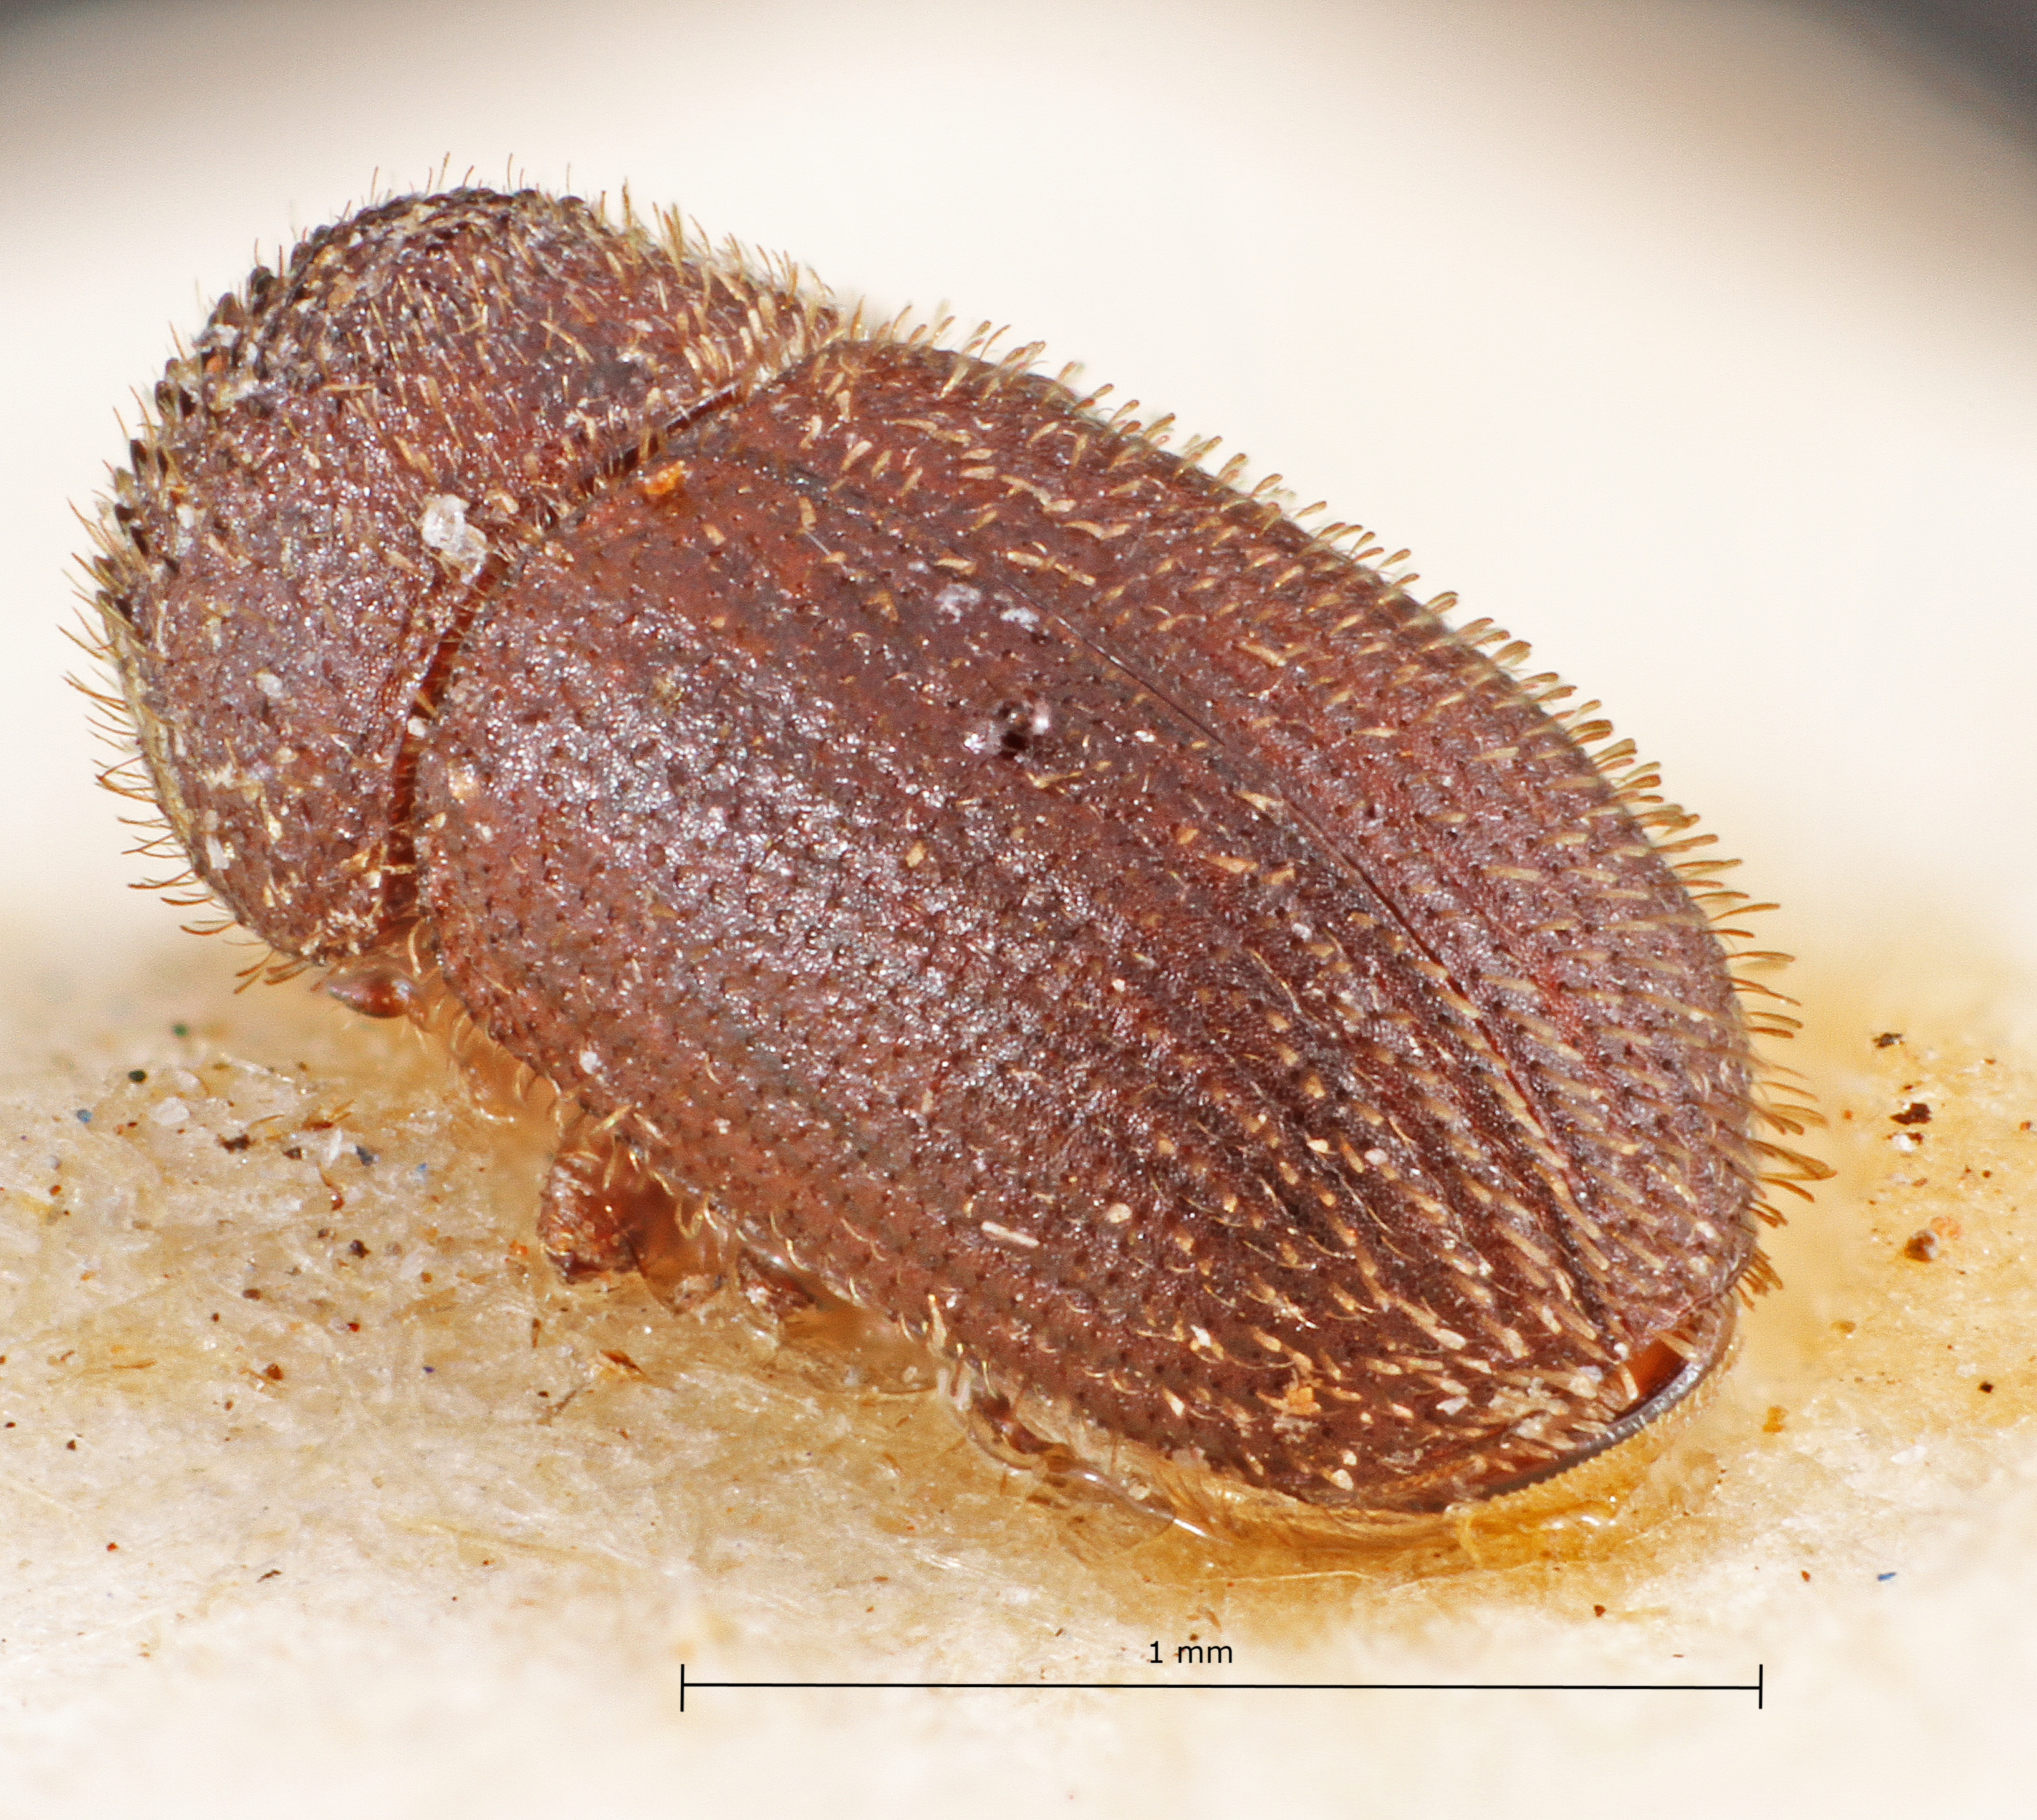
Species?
Stephanoderes bolivianus
